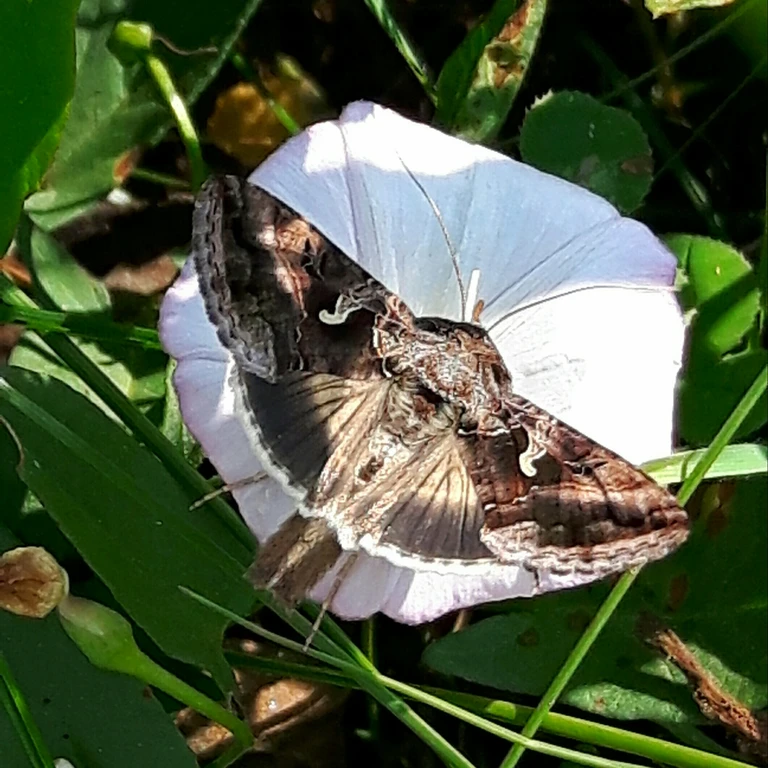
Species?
Autographa gamma
